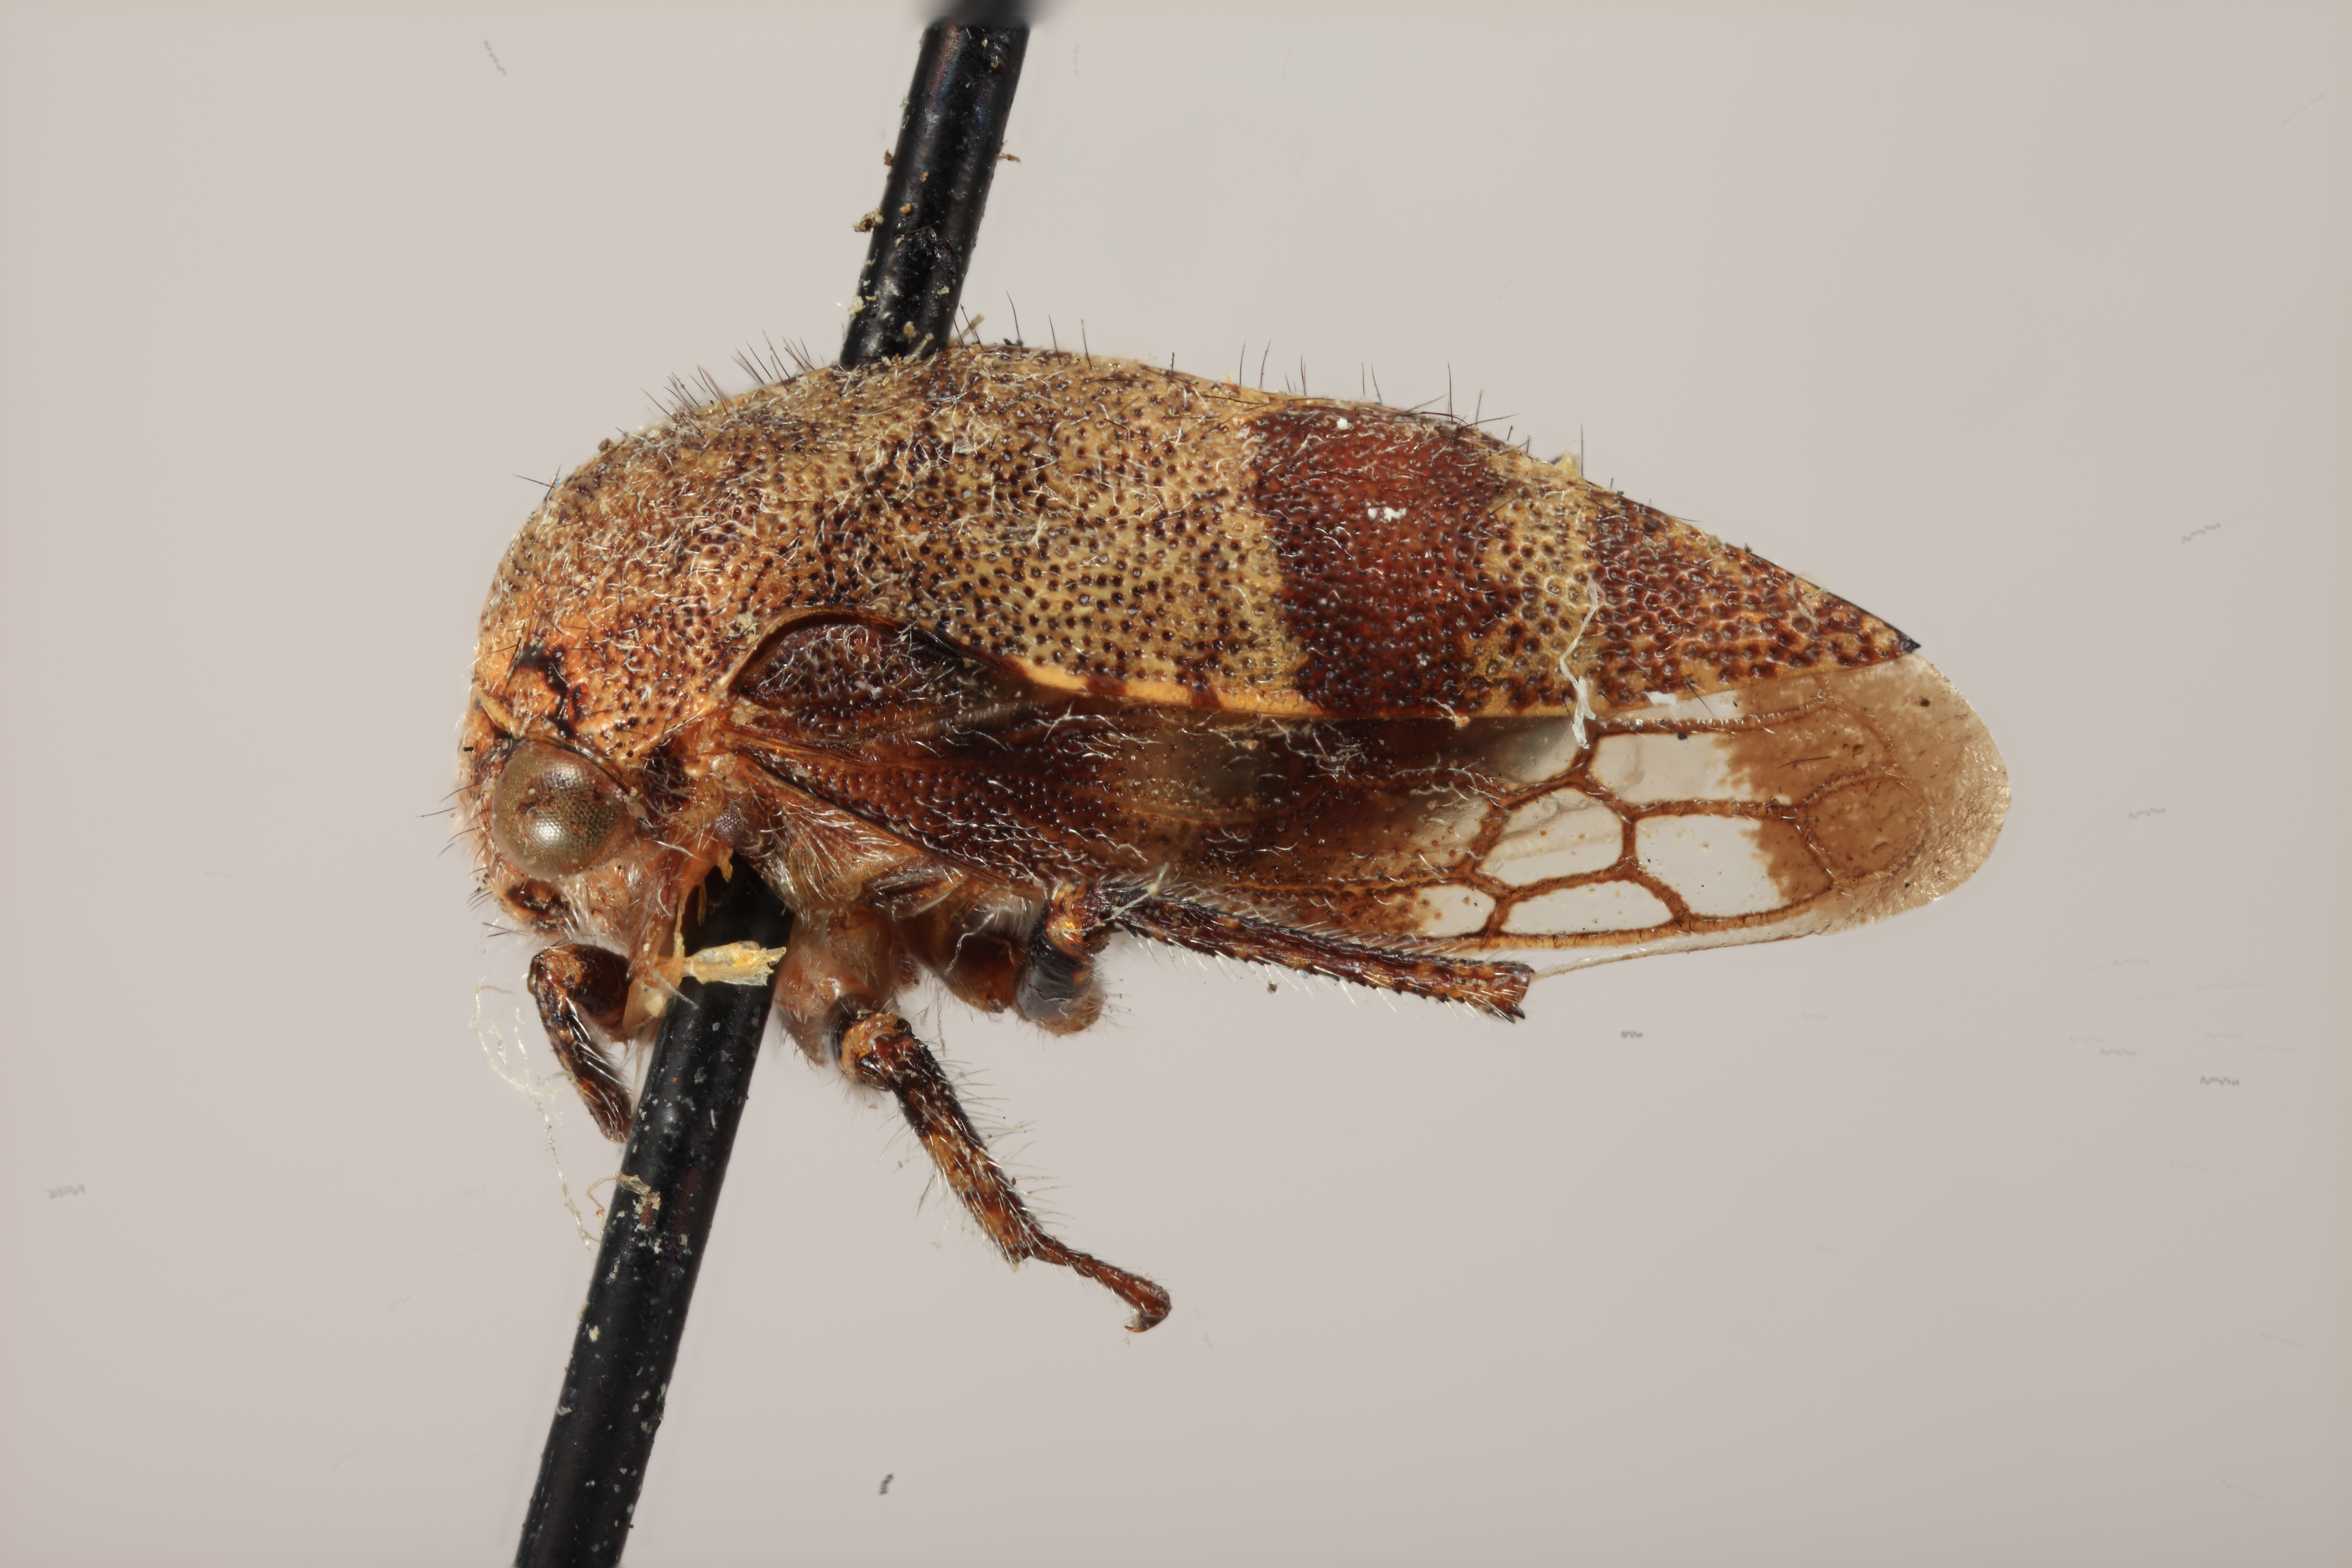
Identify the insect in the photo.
Ophiderma compacta
